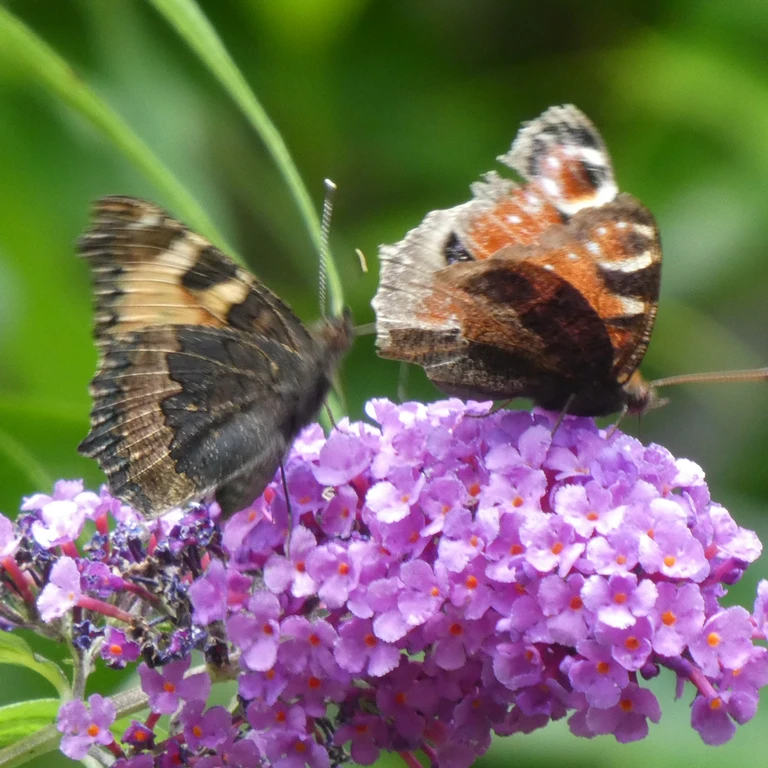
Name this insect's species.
Aglais io
